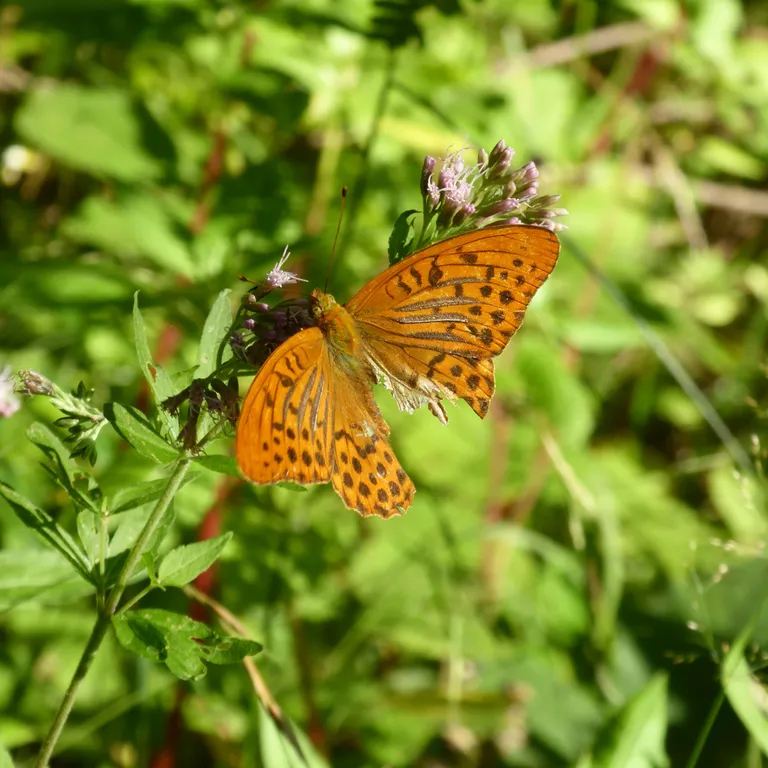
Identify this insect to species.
Argynnis paphia
